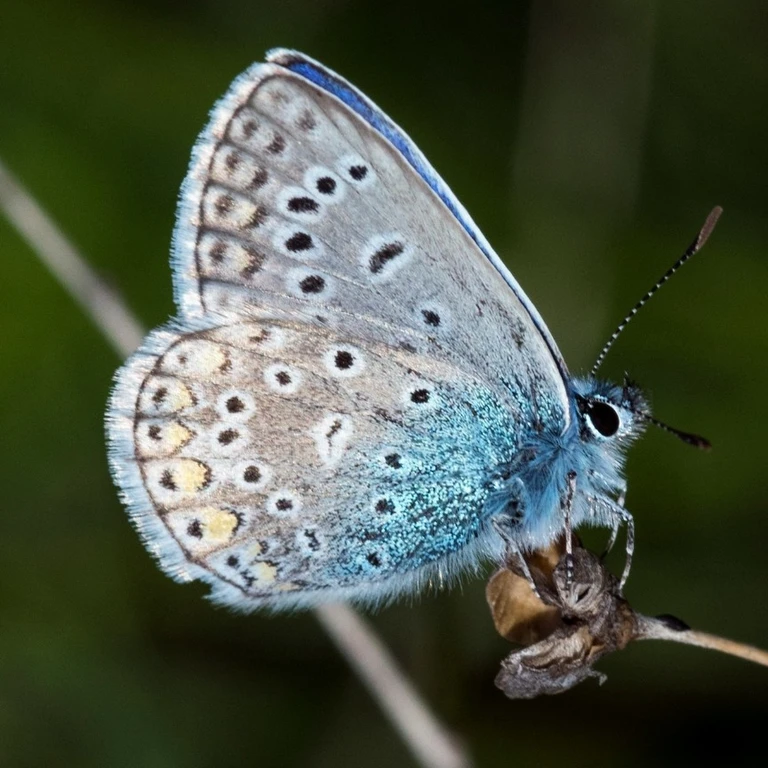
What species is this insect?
Polyommatus icarus
